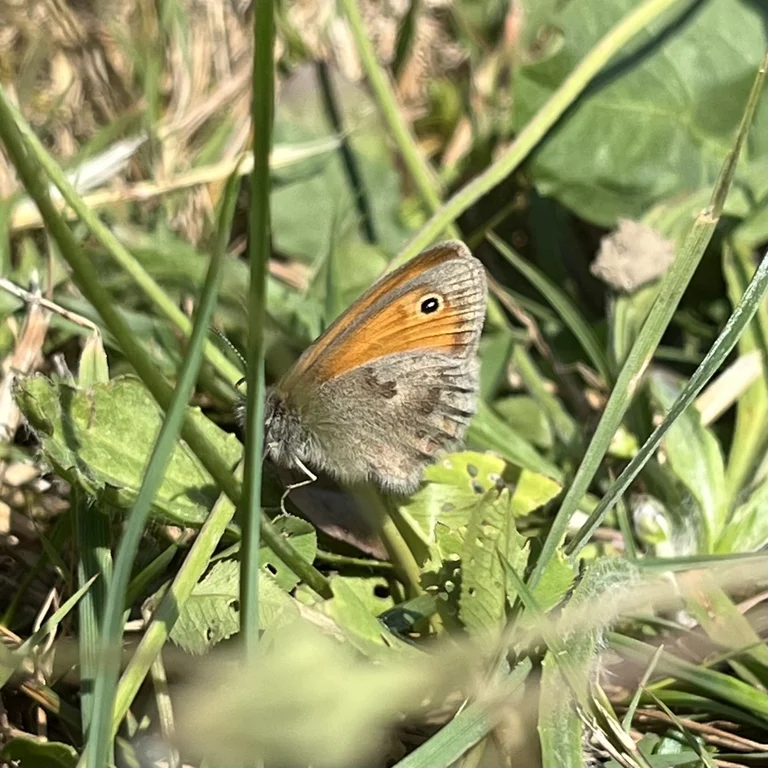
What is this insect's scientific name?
Coenonympha pamphilus
